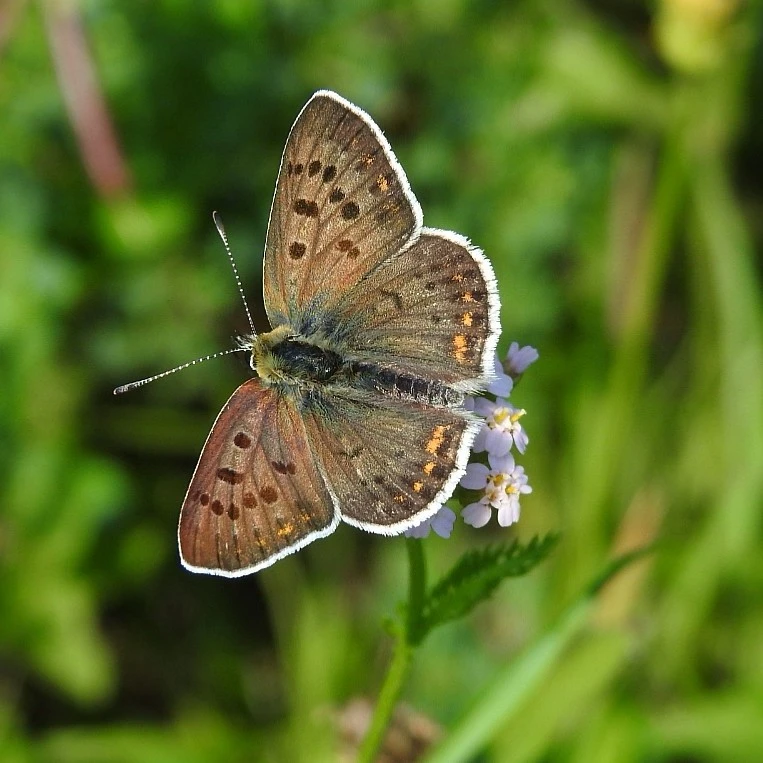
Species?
Lycaena tityrus (also Loweia tityrus)
